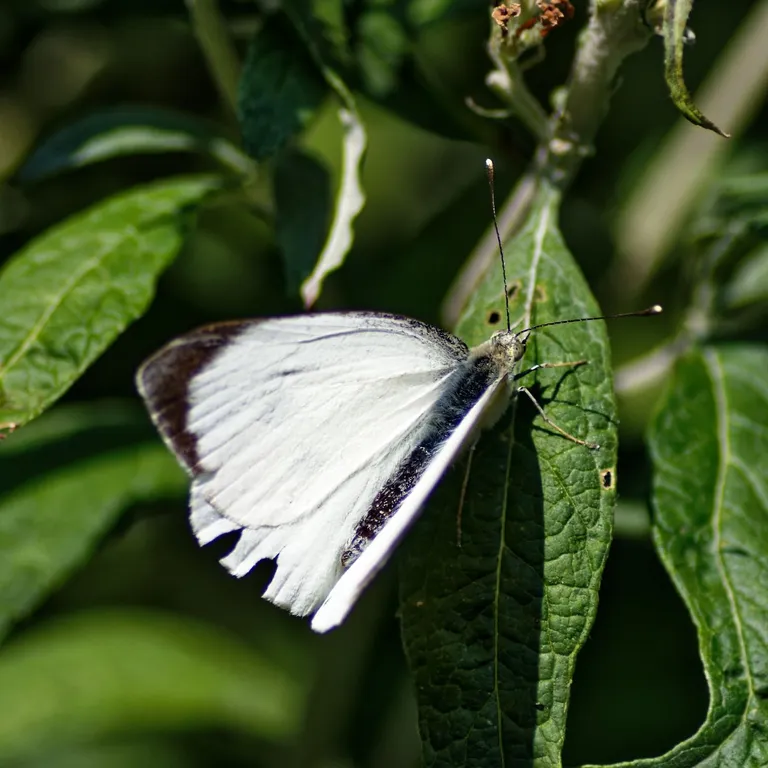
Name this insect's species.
Pieris brassicae
